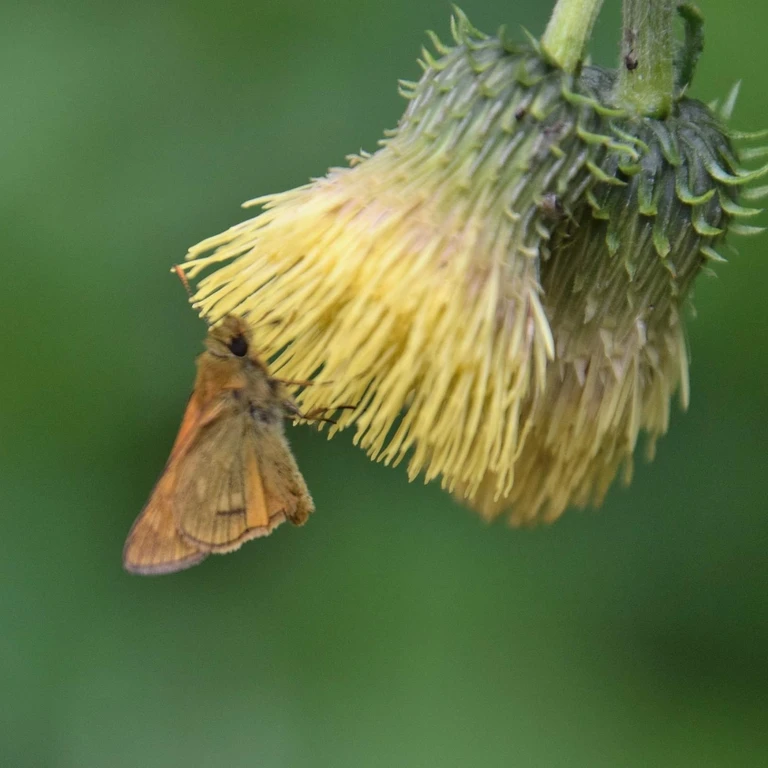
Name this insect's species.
Ochlodes sylvanus (also Ochlodes venata)
